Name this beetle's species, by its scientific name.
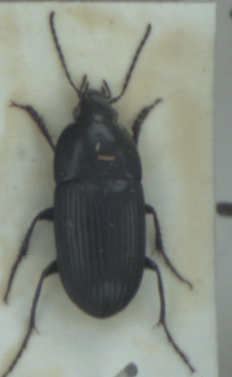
Oodes helopioides
